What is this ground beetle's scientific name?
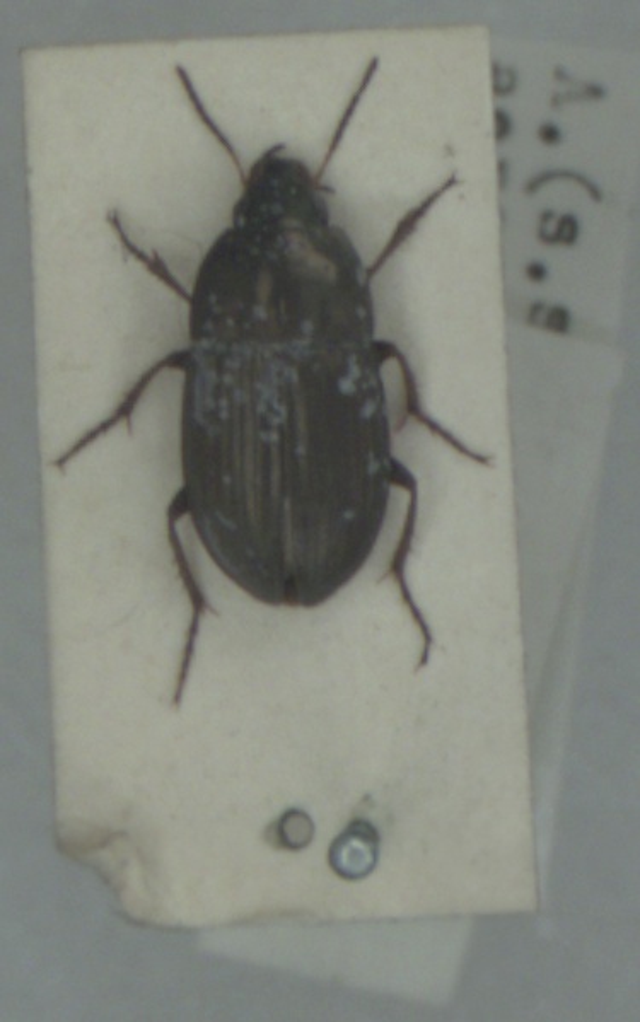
Amara aenea
